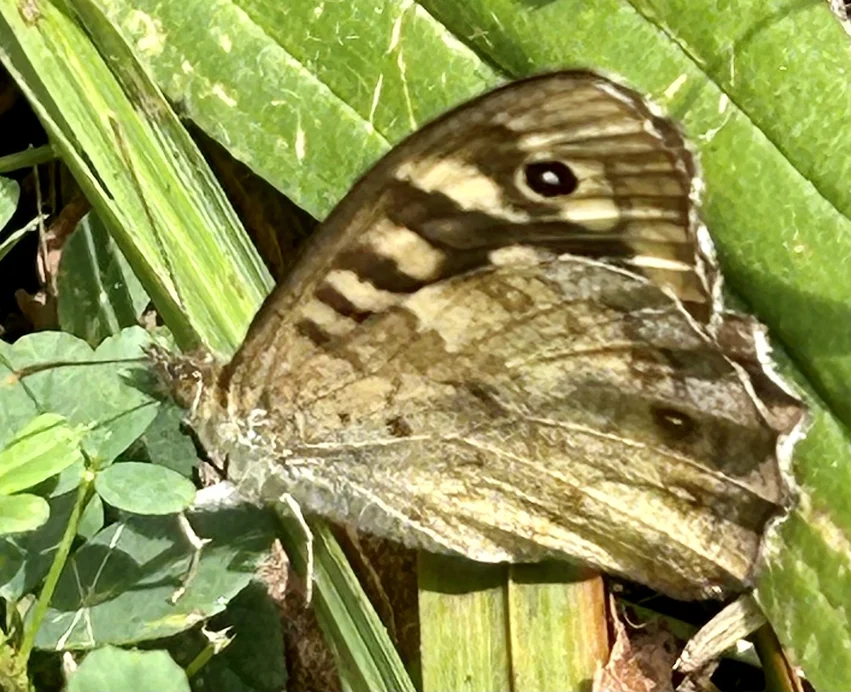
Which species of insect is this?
Pararge aegeria
